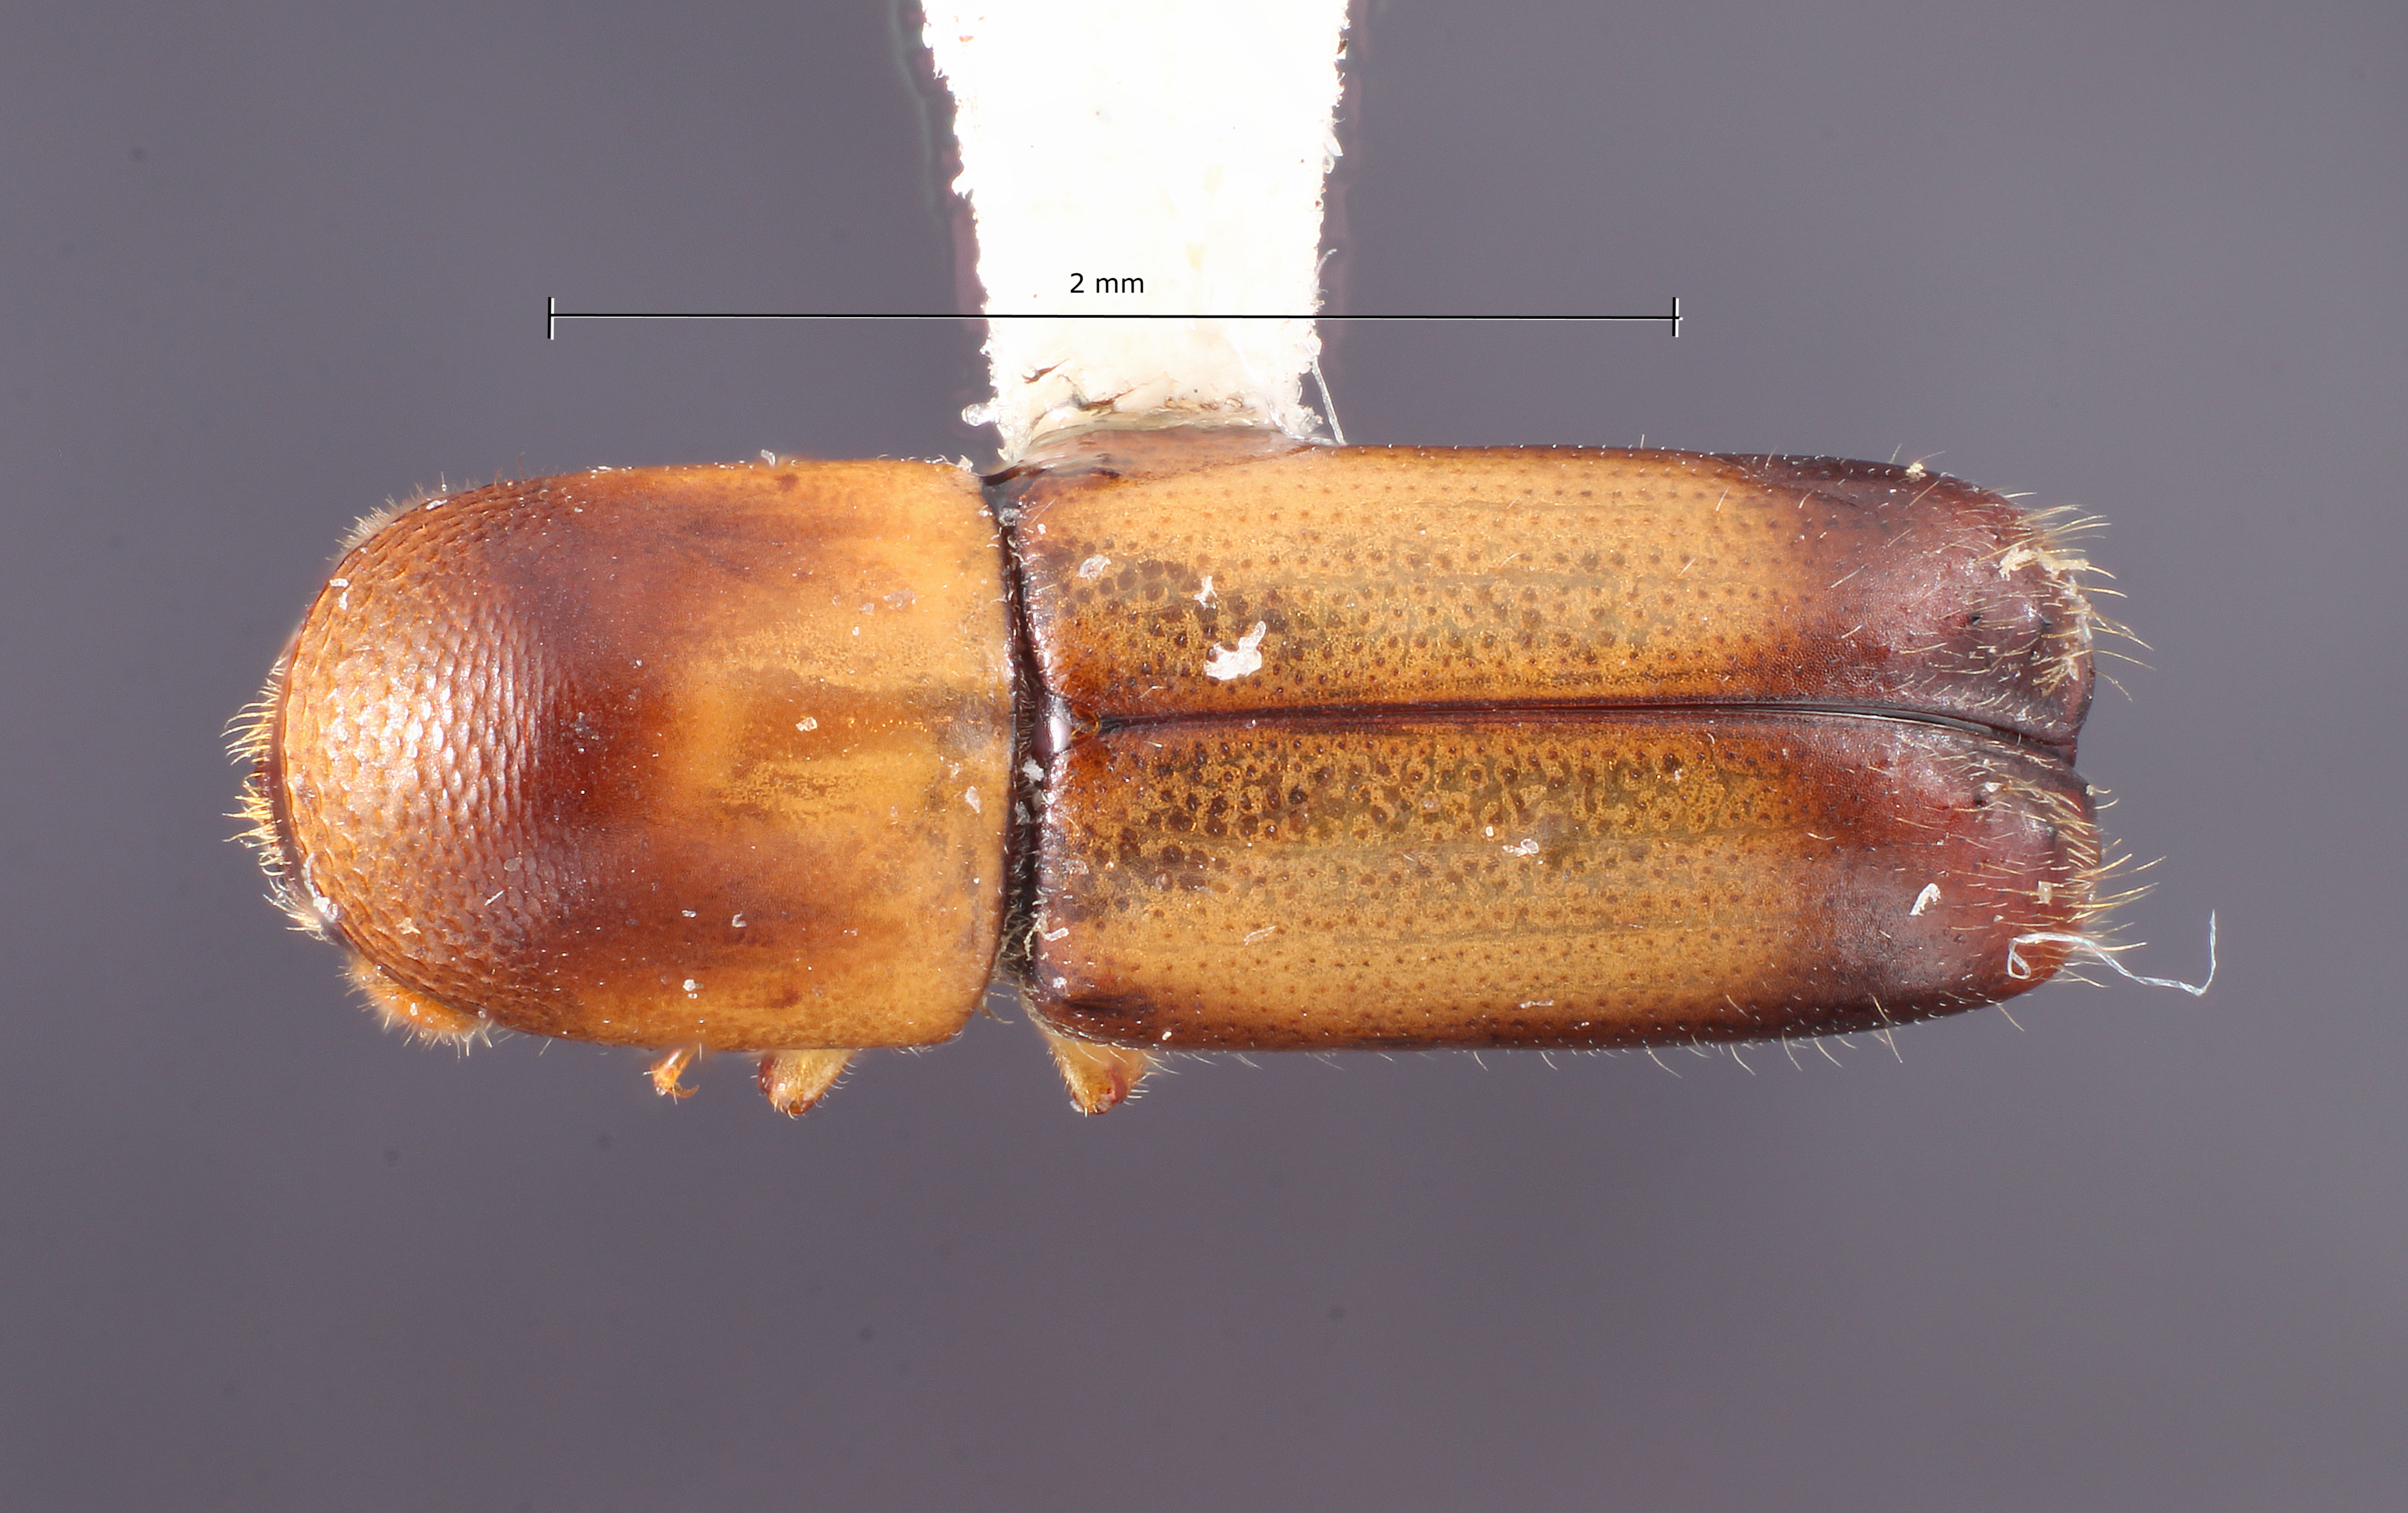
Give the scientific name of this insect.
Monarthrum pseudoscutellare
